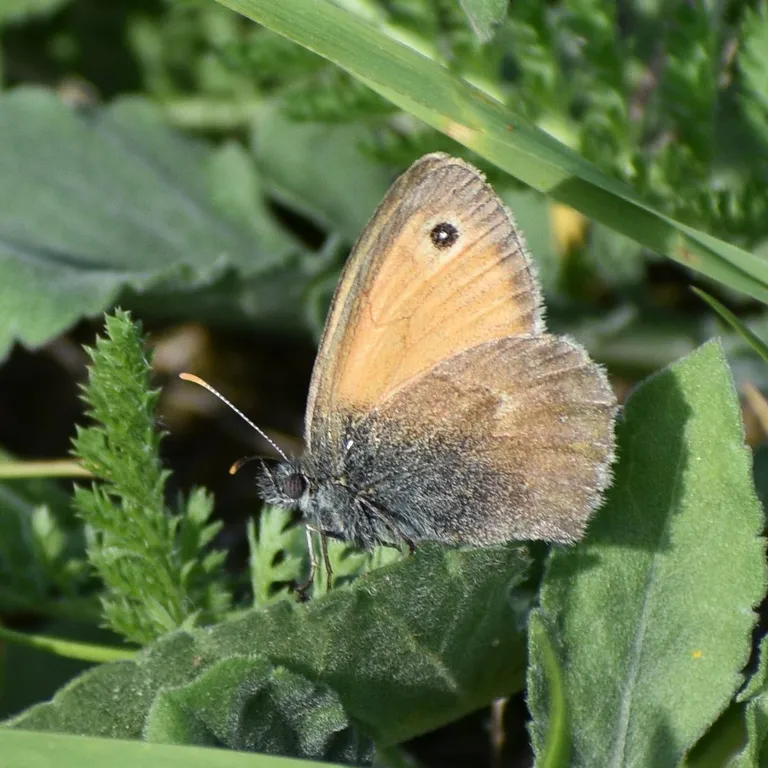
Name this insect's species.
Coenonympha pamphilus
